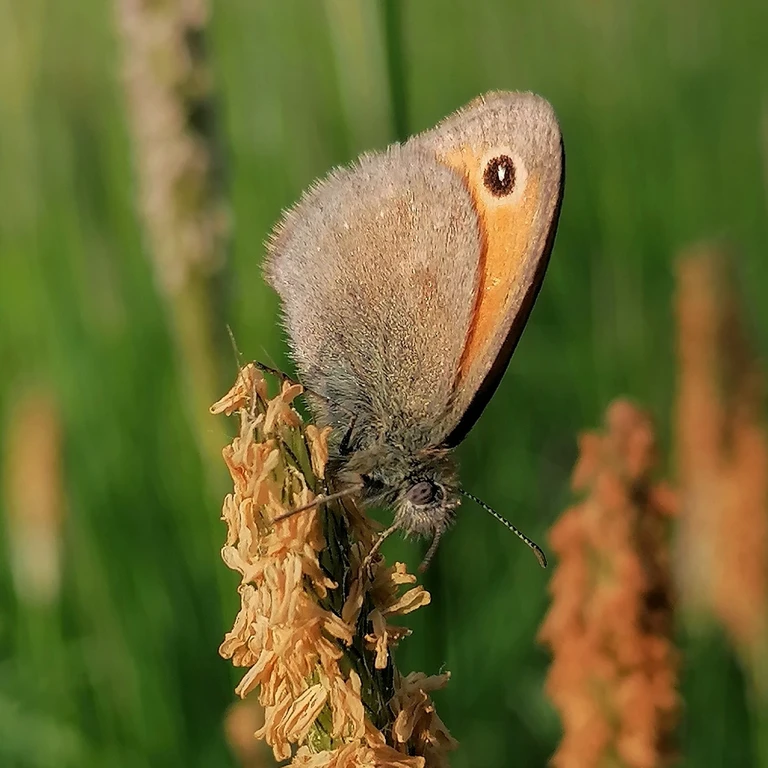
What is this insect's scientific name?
Coenonympha pamphilus
